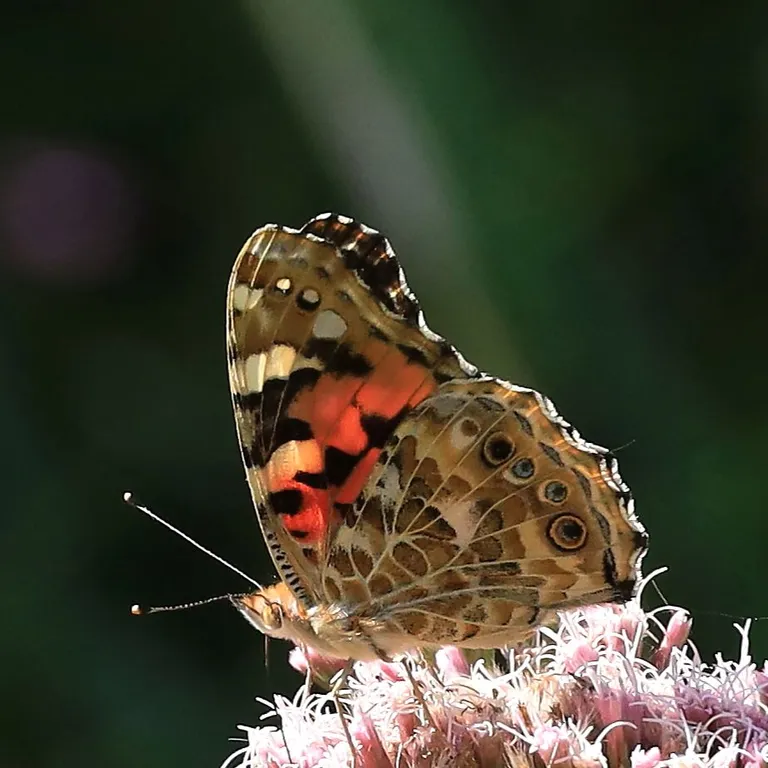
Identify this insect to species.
Vanessa cardui
